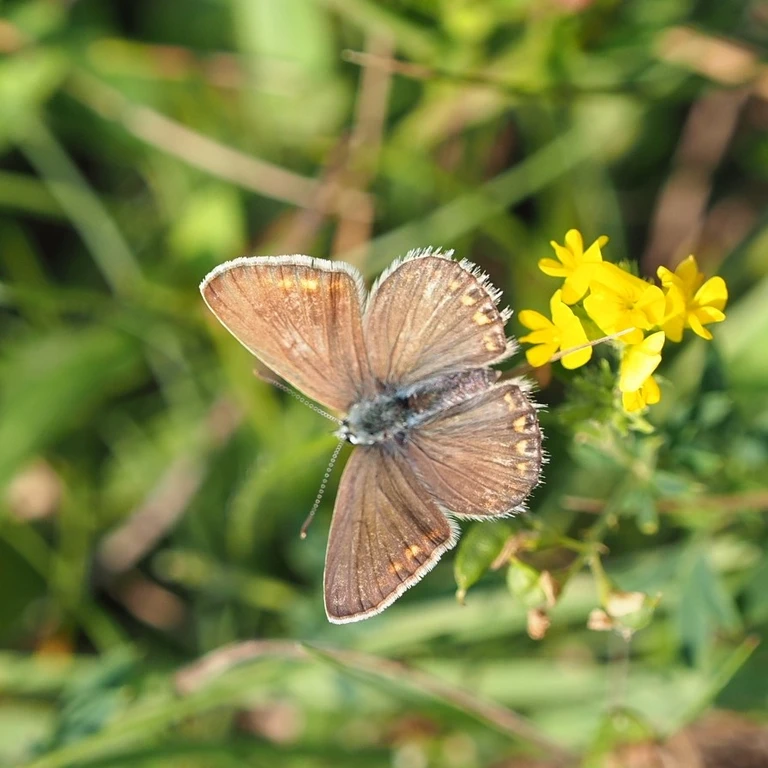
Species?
Polyommatus icarus
